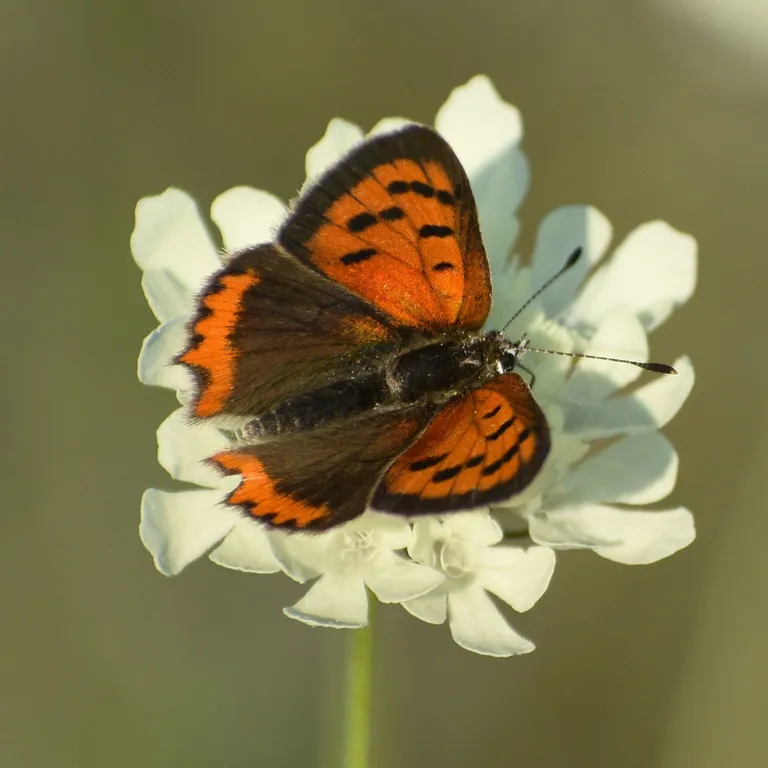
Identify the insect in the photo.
Lycaena phlaeas
